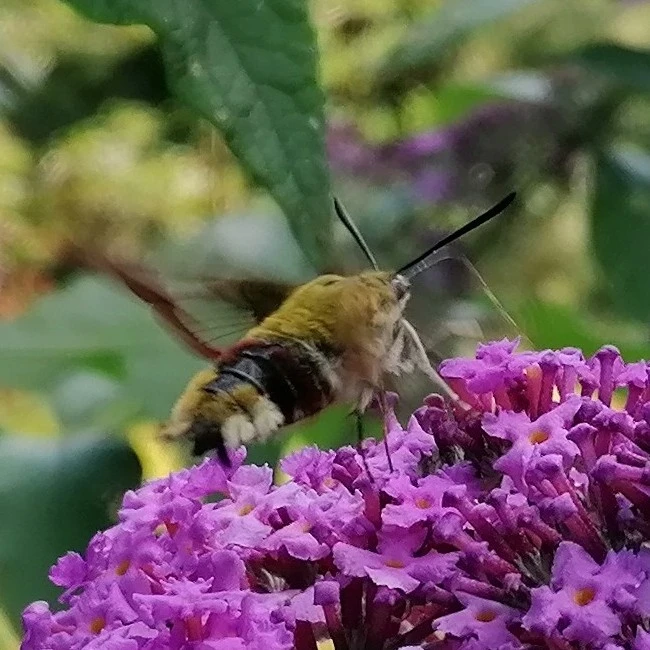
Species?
Hemaris fuciformis
